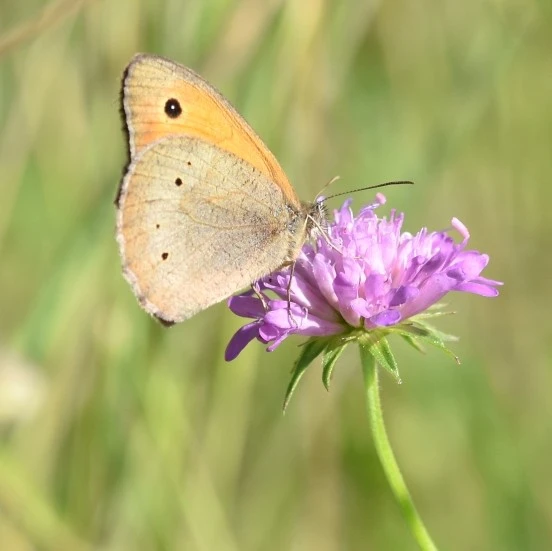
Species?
Maniola jurtina
